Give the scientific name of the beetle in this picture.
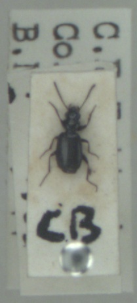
Syntomus truncatellus
